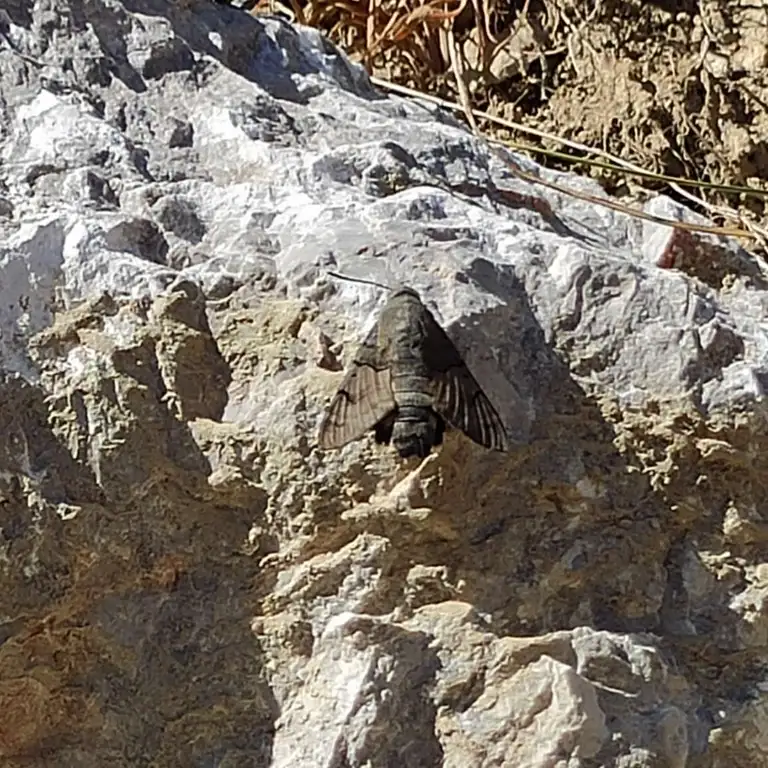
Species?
Macroglossum stellatarum
